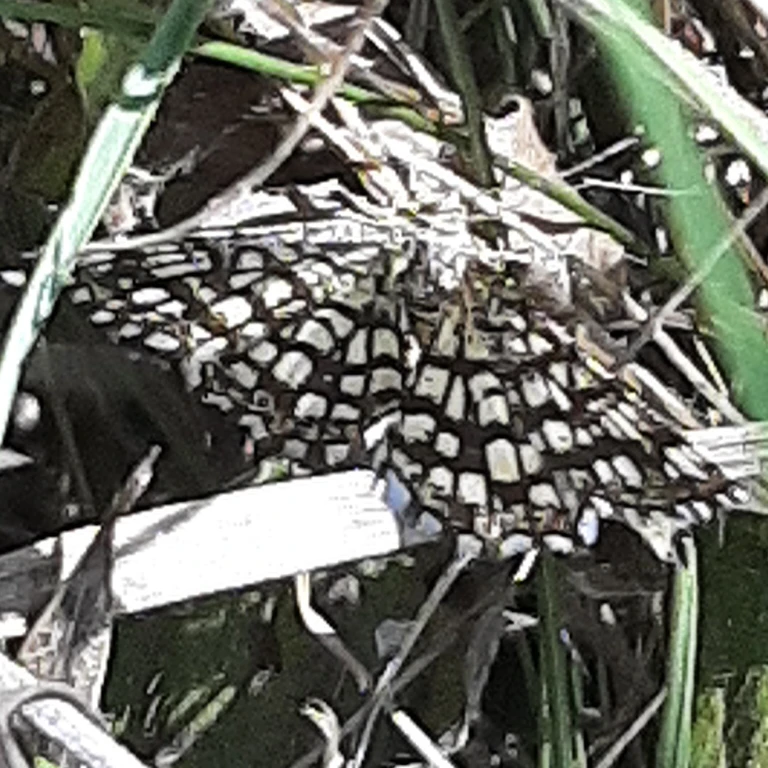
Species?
Chiasmia clathrata
